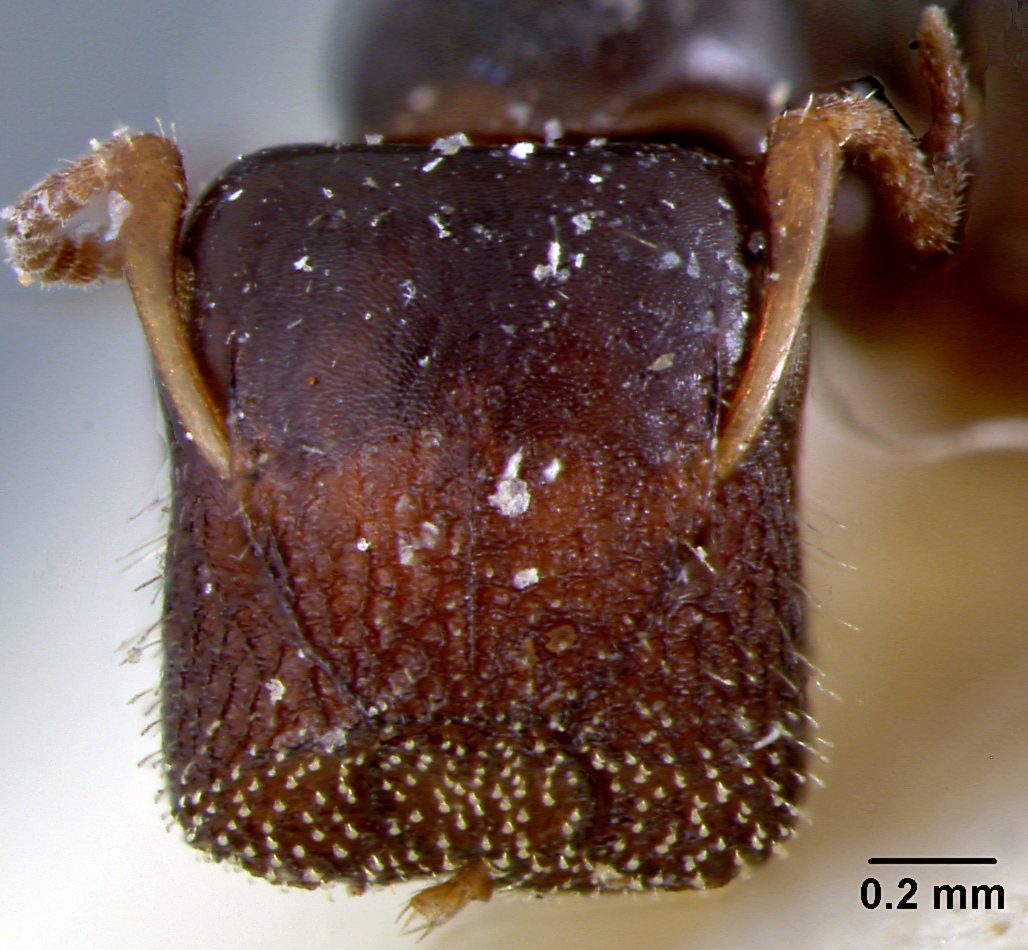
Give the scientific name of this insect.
Camponotus sanguinifrons
